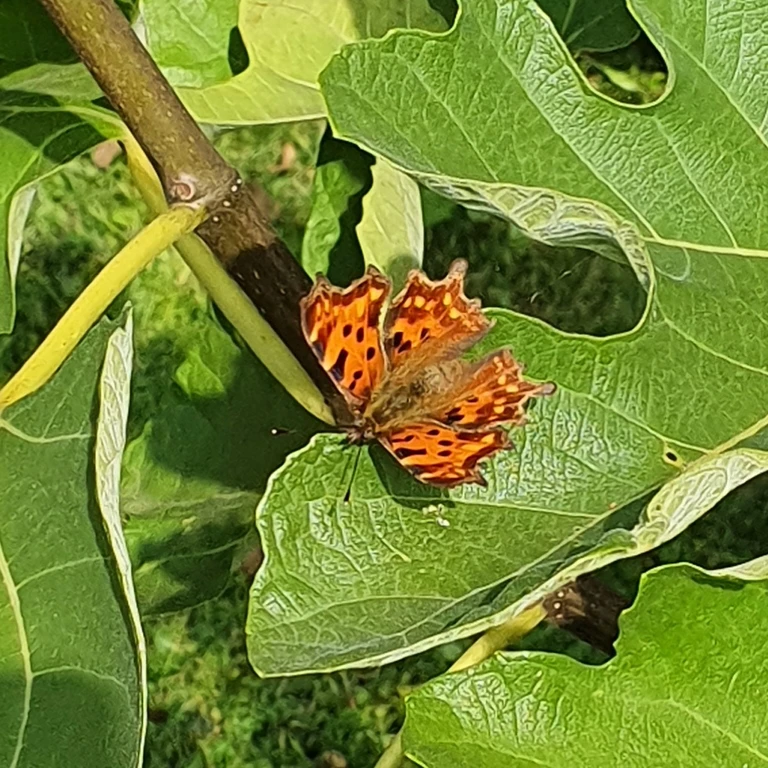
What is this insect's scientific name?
Polygonia c-album
